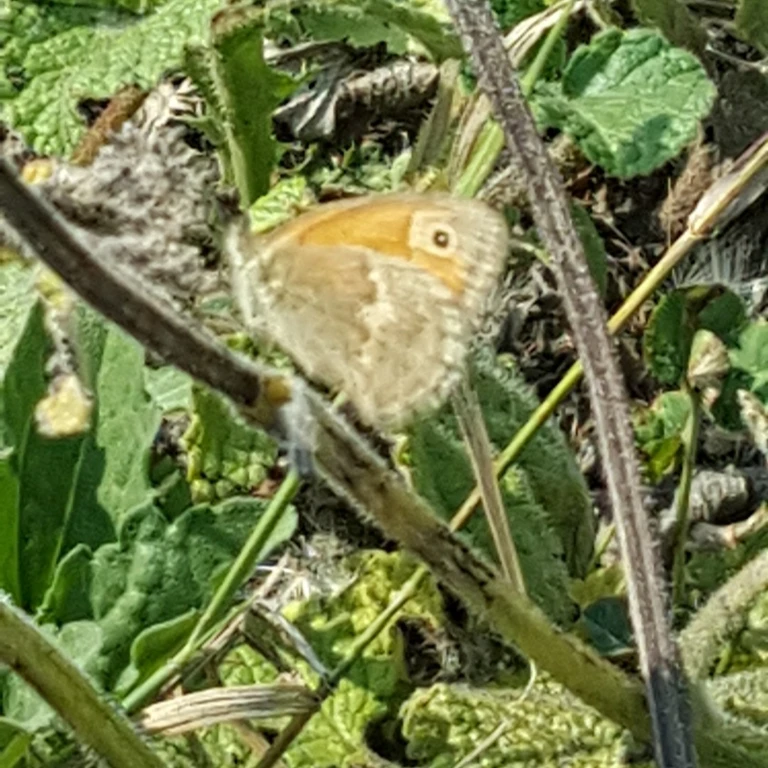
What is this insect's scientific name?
Coenonympha pamphilus
